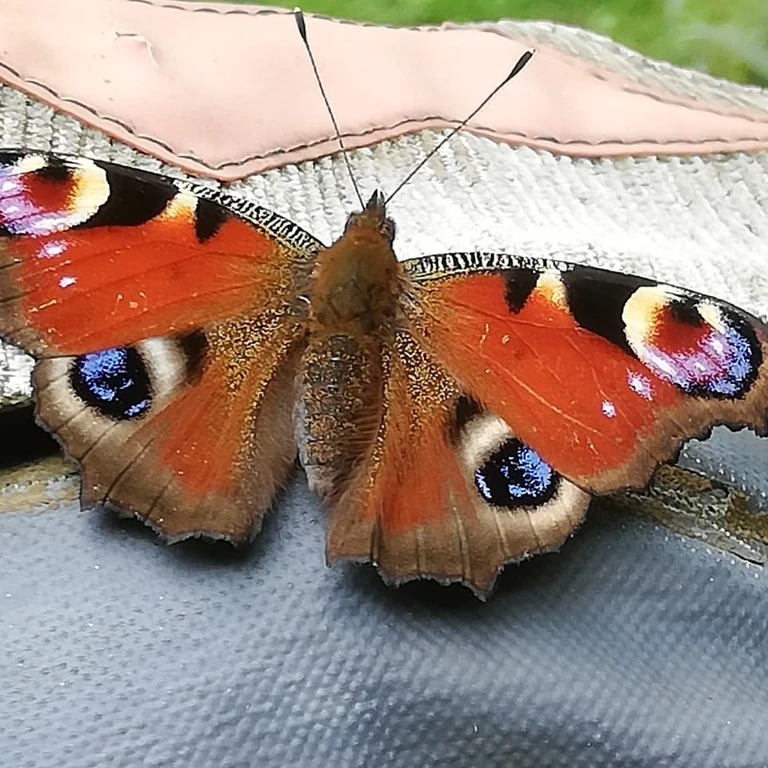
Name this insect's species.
Aglais io
